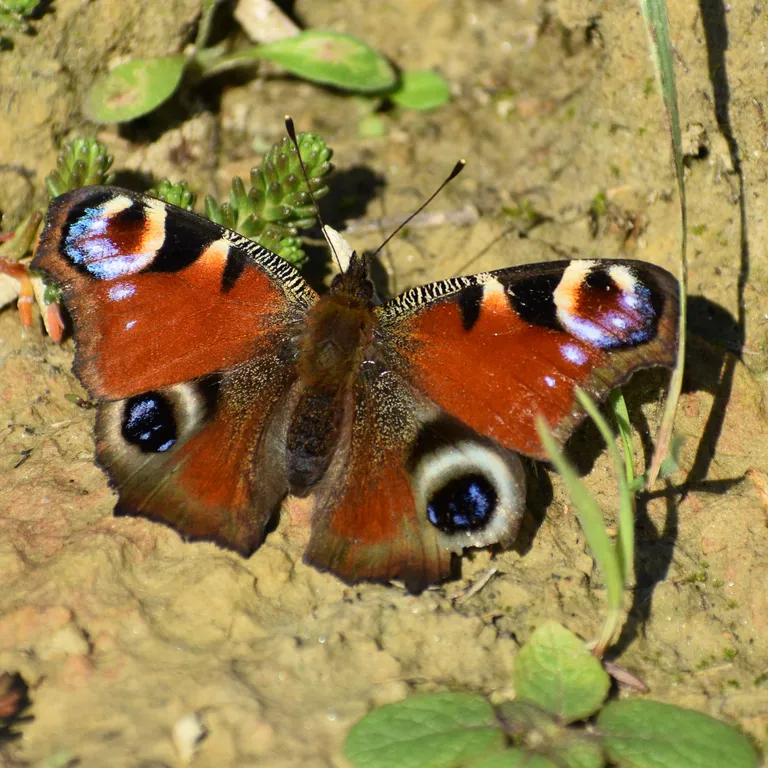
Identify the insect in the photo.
Aglais io
